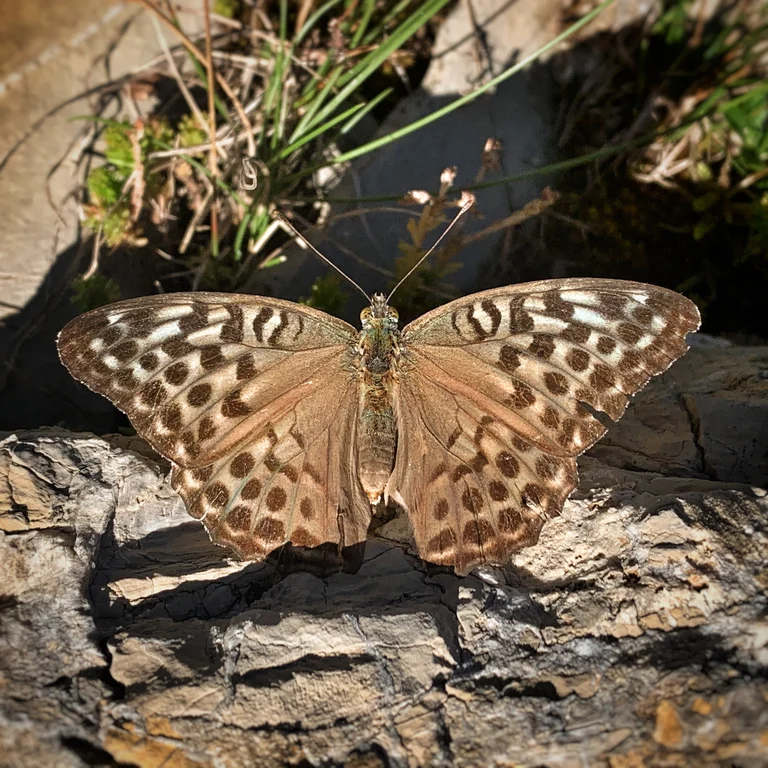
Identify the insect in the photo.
Argynnis paphia
